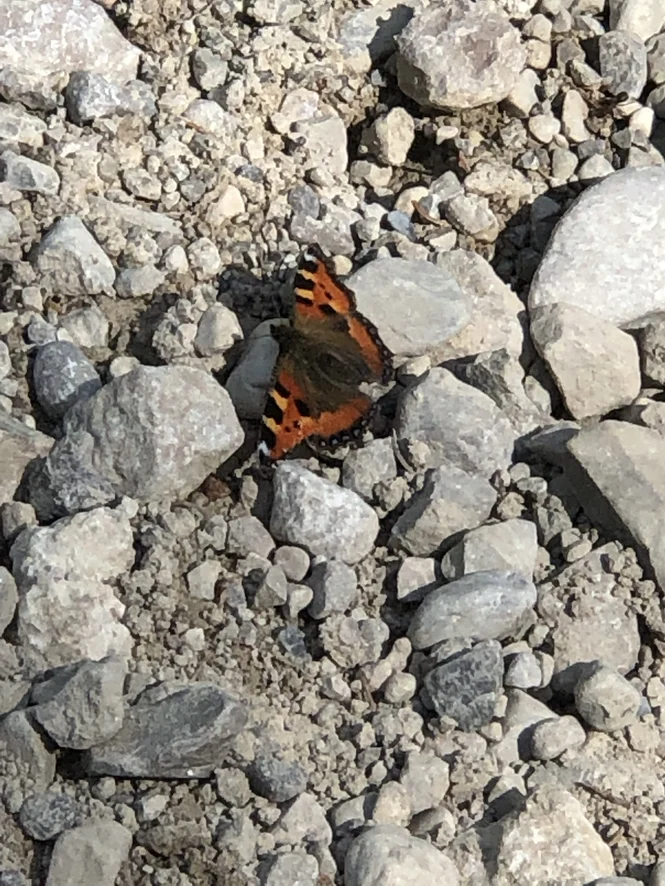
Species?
Aglais urticae
